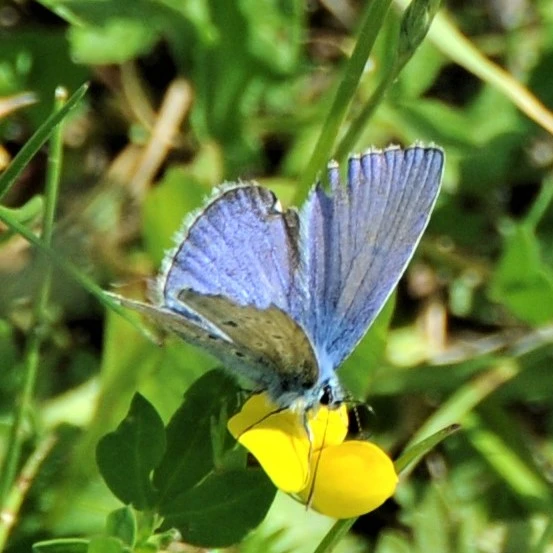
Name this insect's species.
Polyommatus icarus
